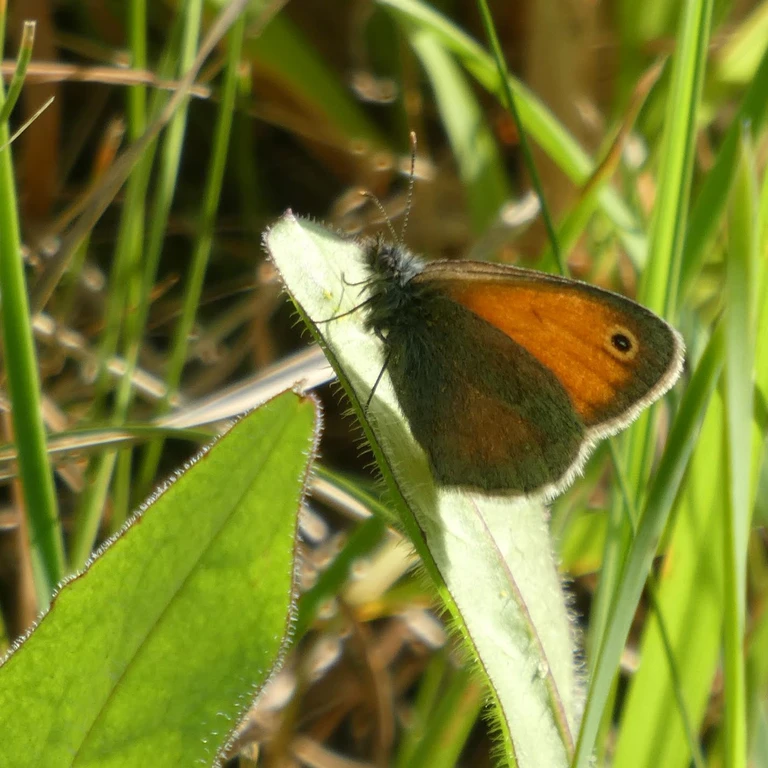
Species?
Coenonympha pamphilus
